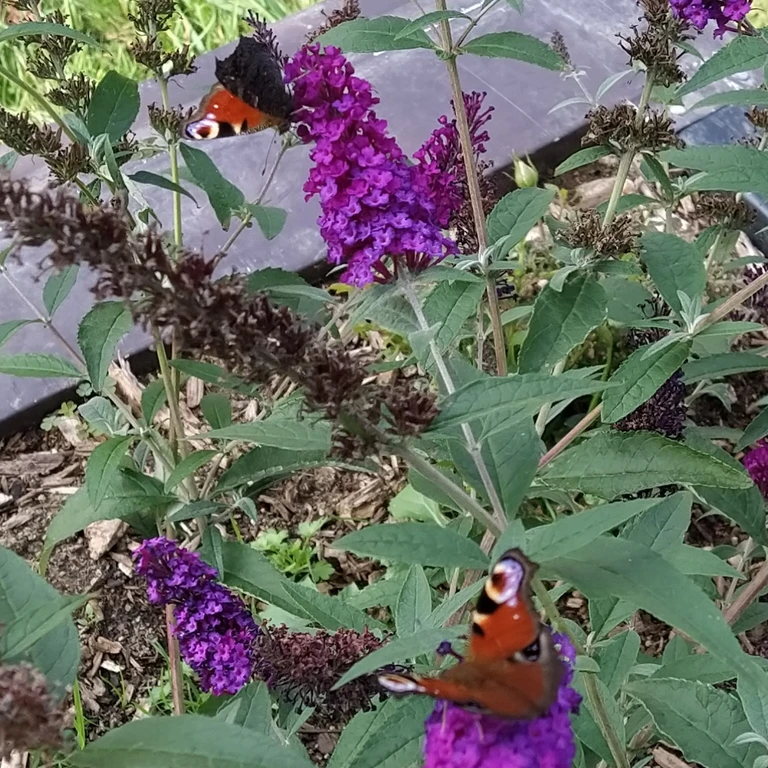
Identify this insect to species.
Aglais io
